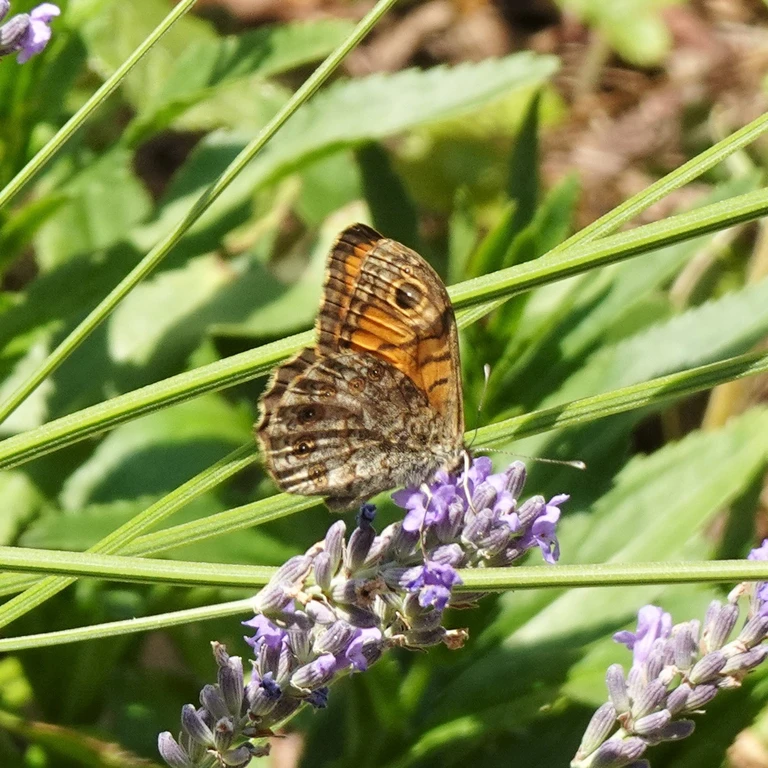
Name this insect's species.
Lasiommata megera (also Pararge megera)
